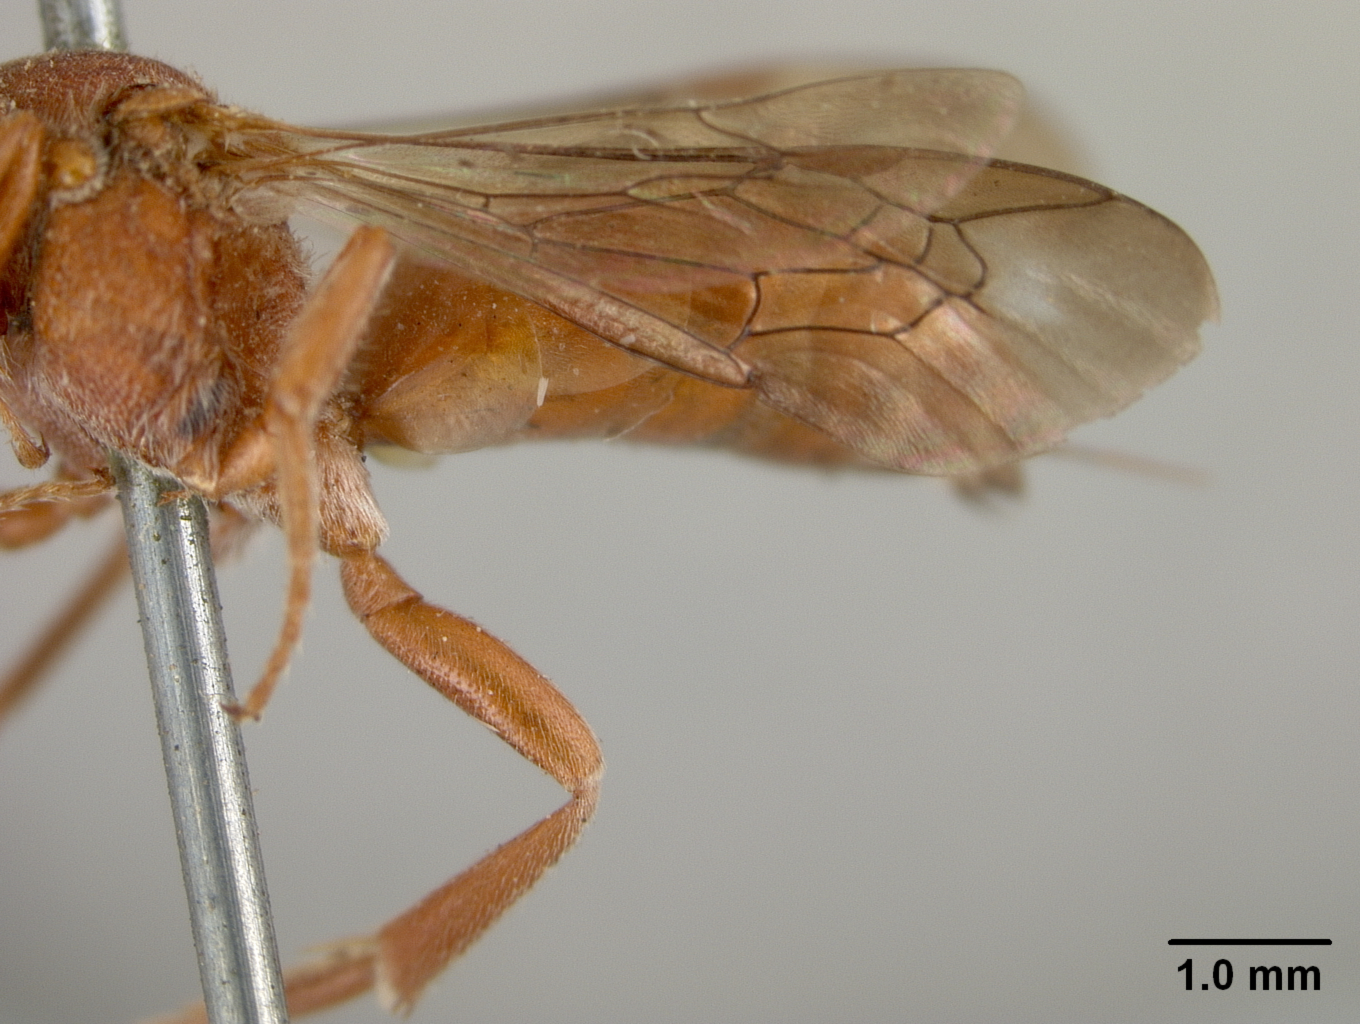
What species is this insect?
Nomada erythrochroa
